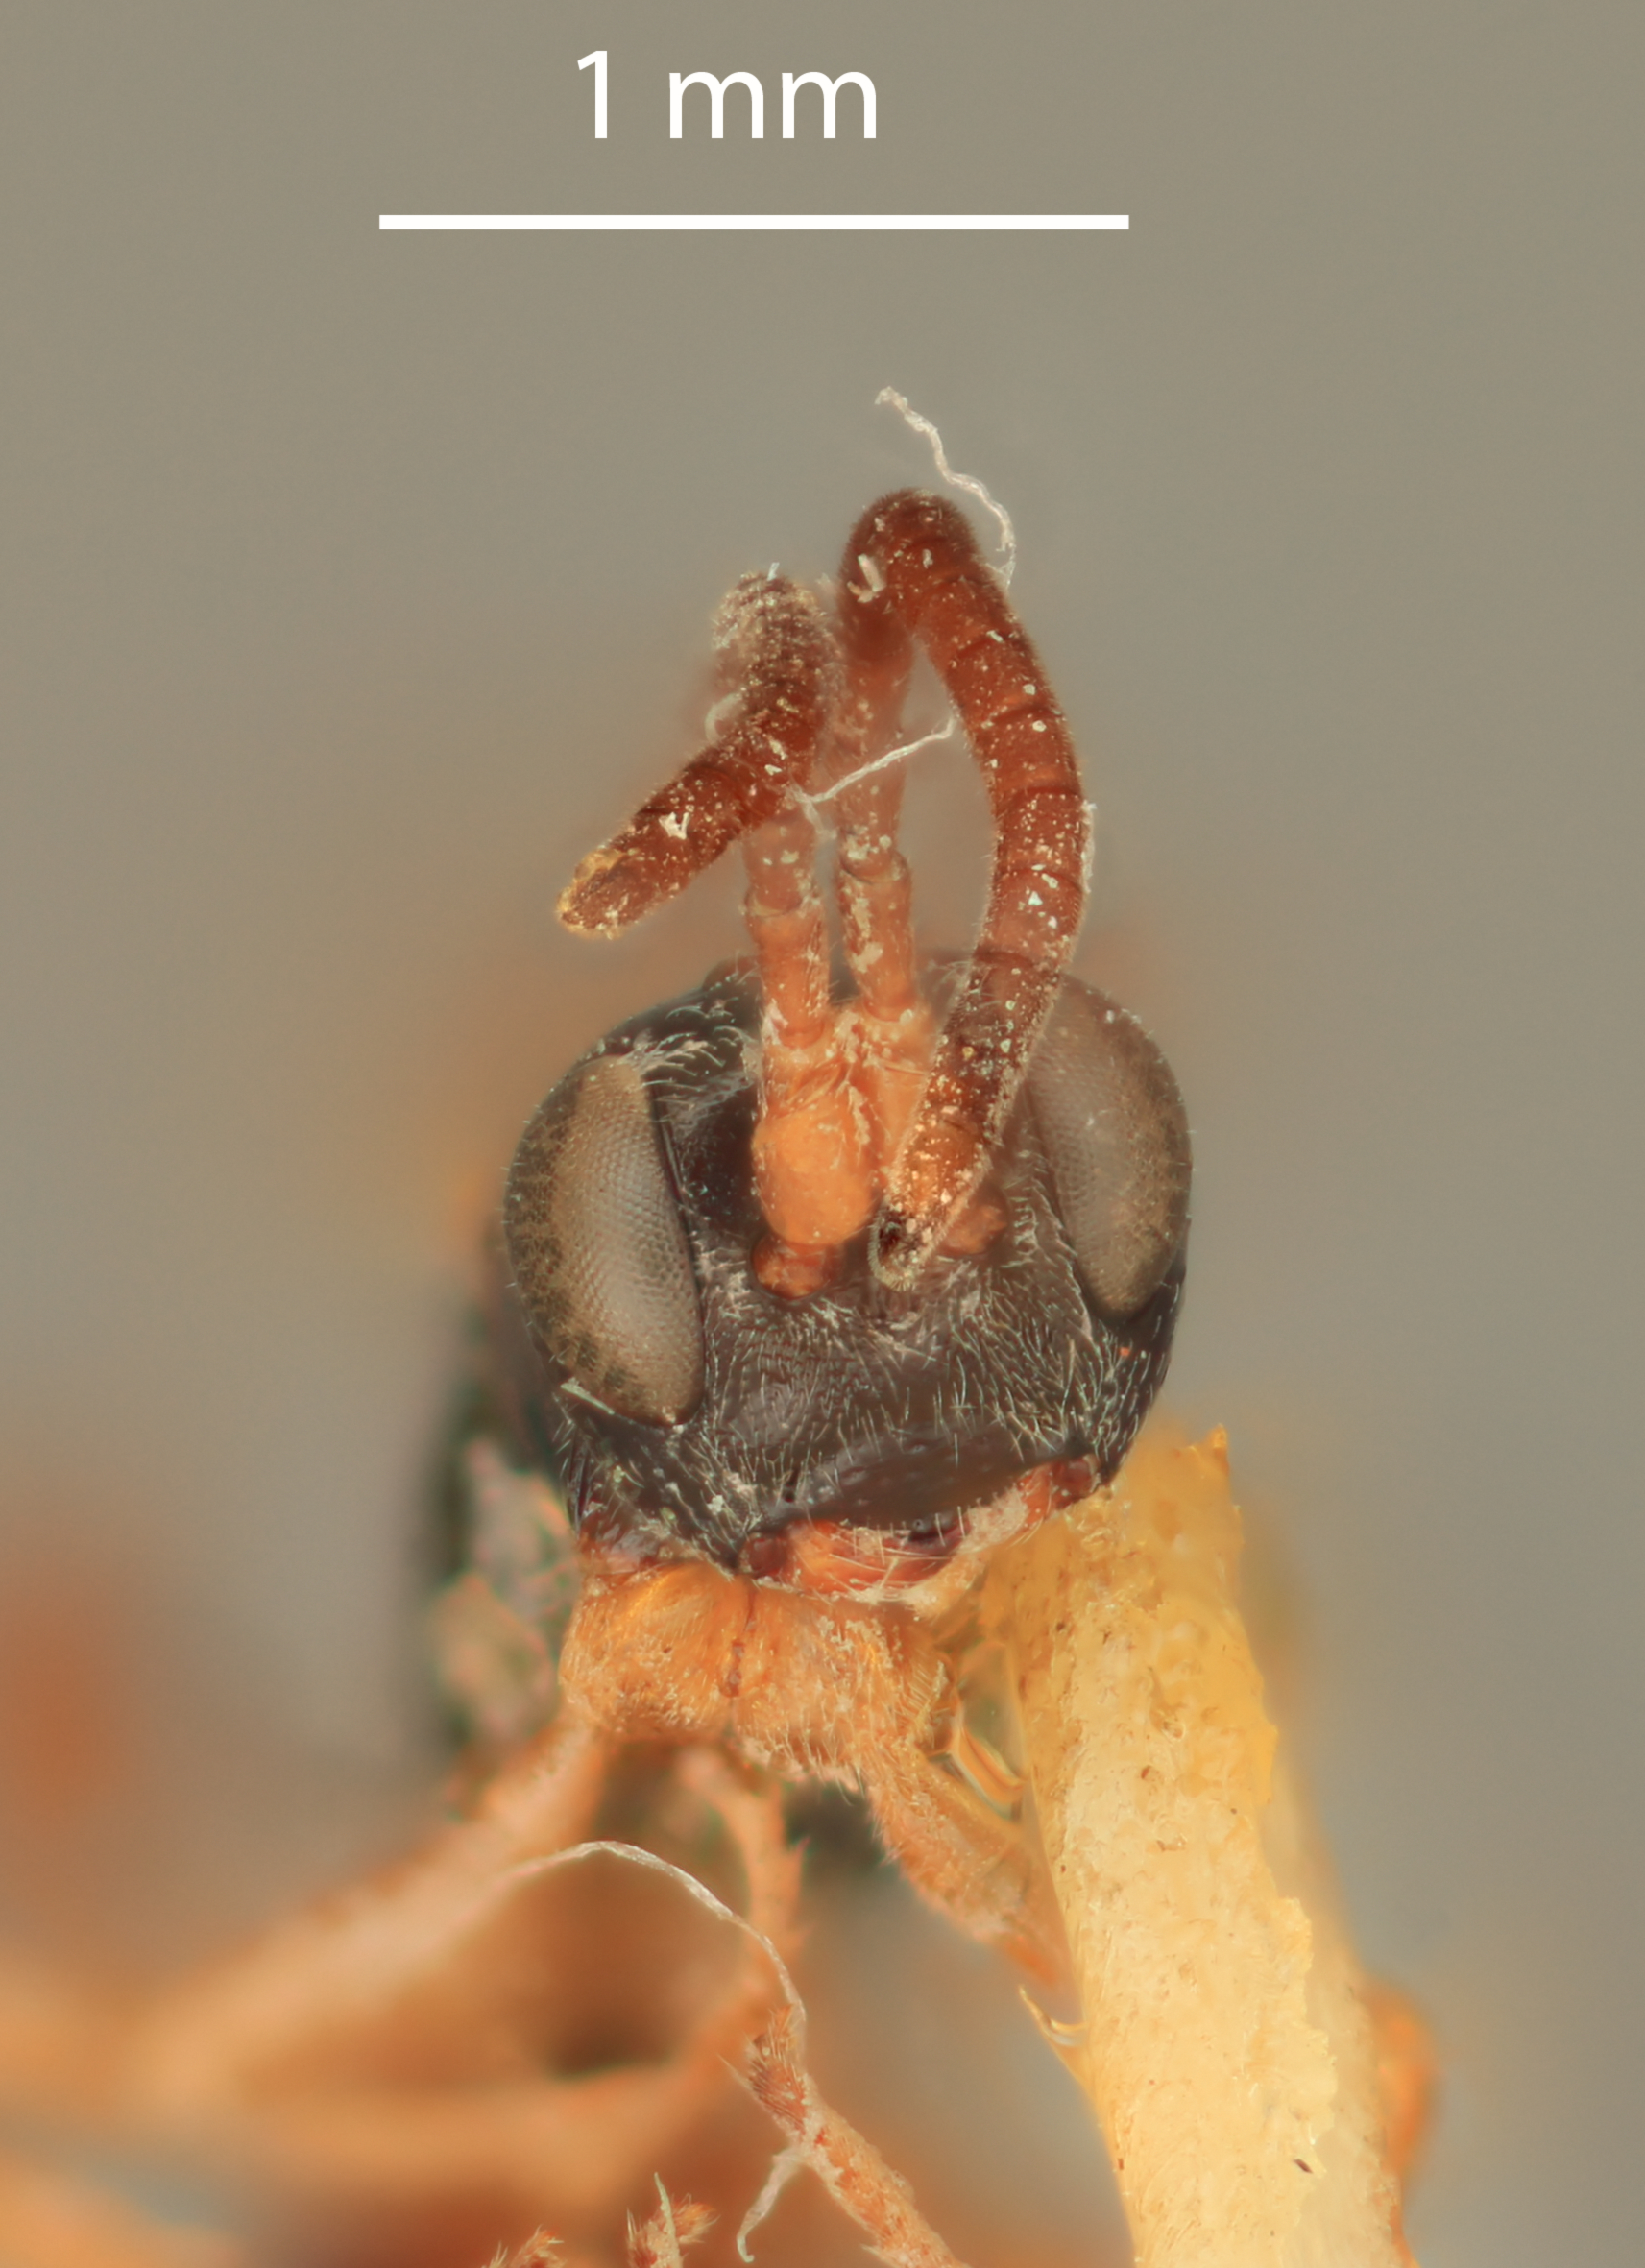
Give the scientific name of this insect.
Phygadeuon epochrae
